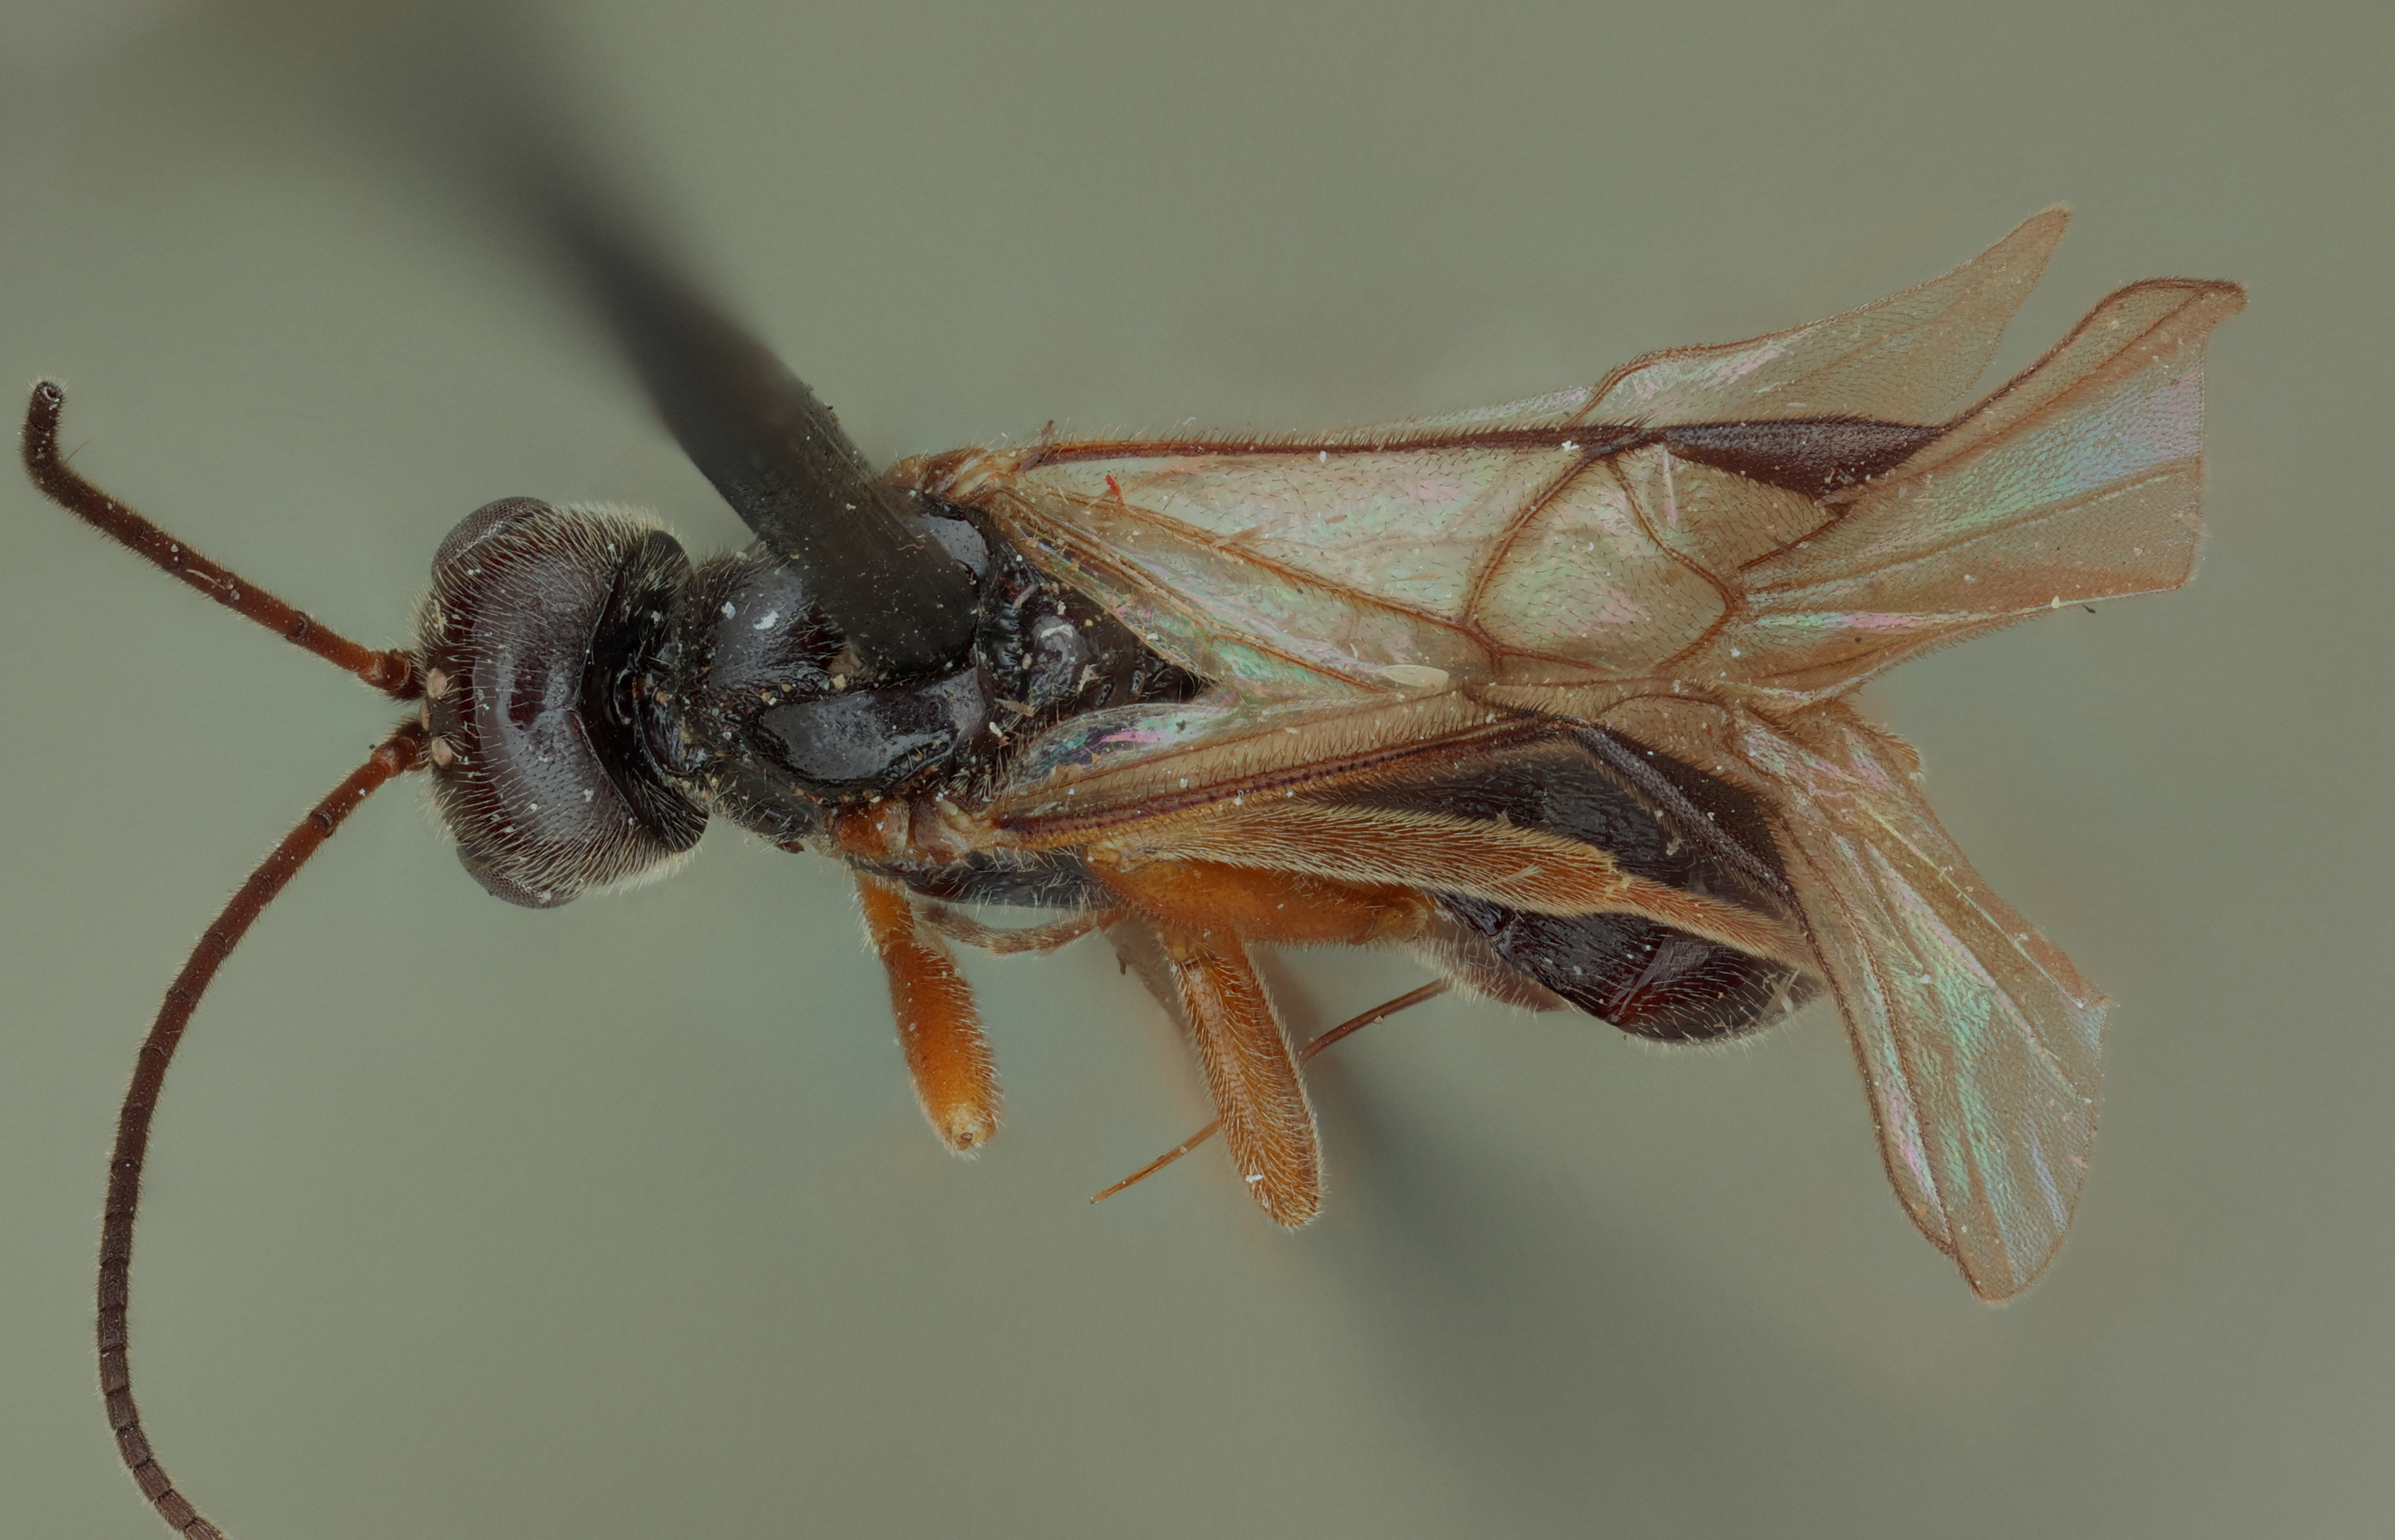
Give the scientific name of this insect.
Brachistes strigitergum
